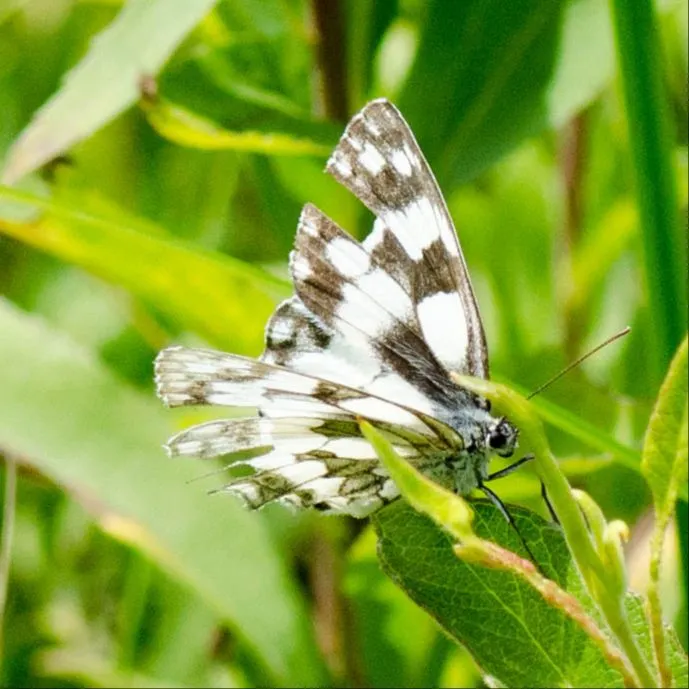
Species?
Melanargia galathea
